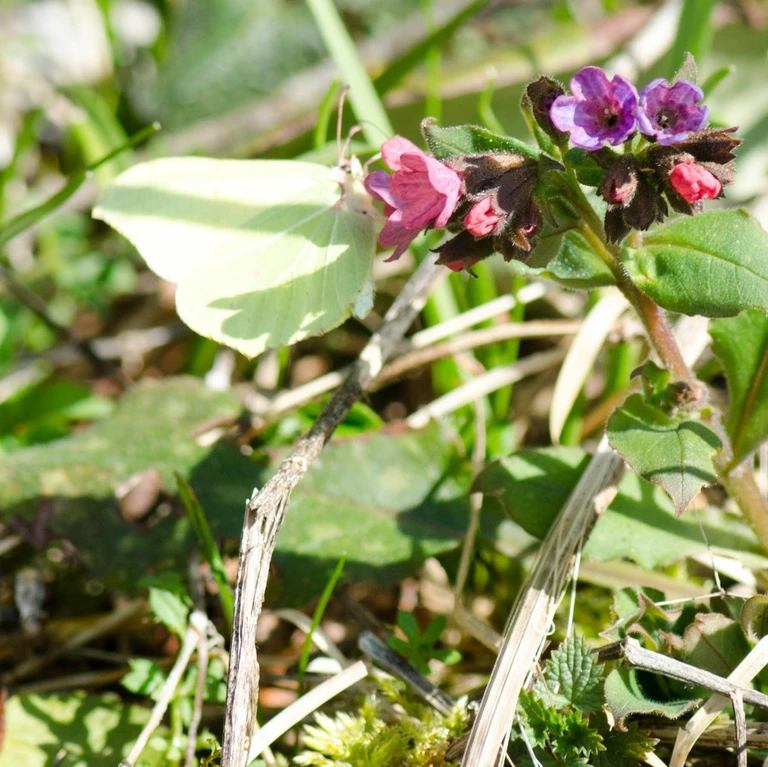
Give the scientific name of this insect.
Gonepteryx rhamni
